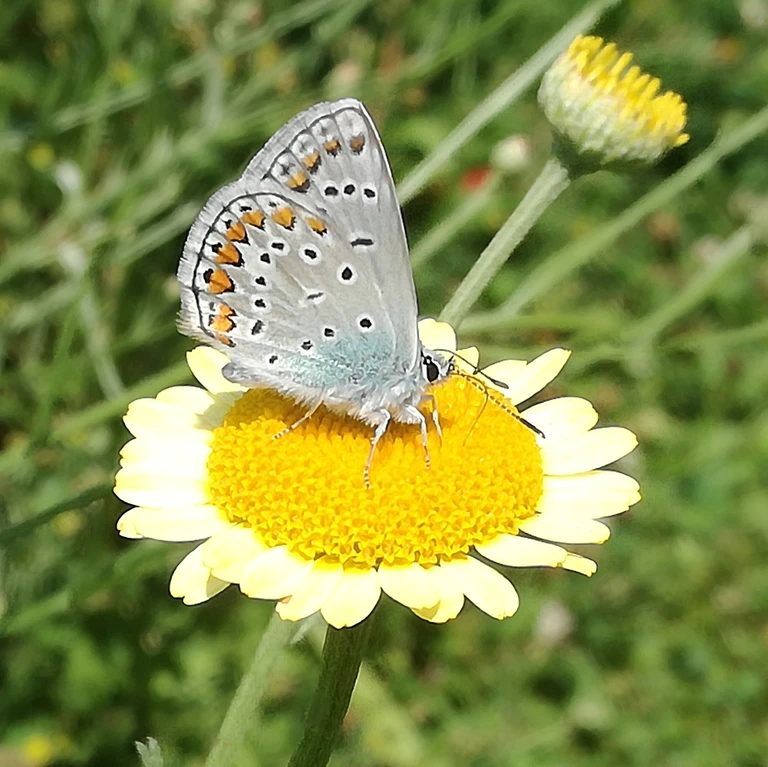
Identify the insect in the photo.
Polyommatus icarus
